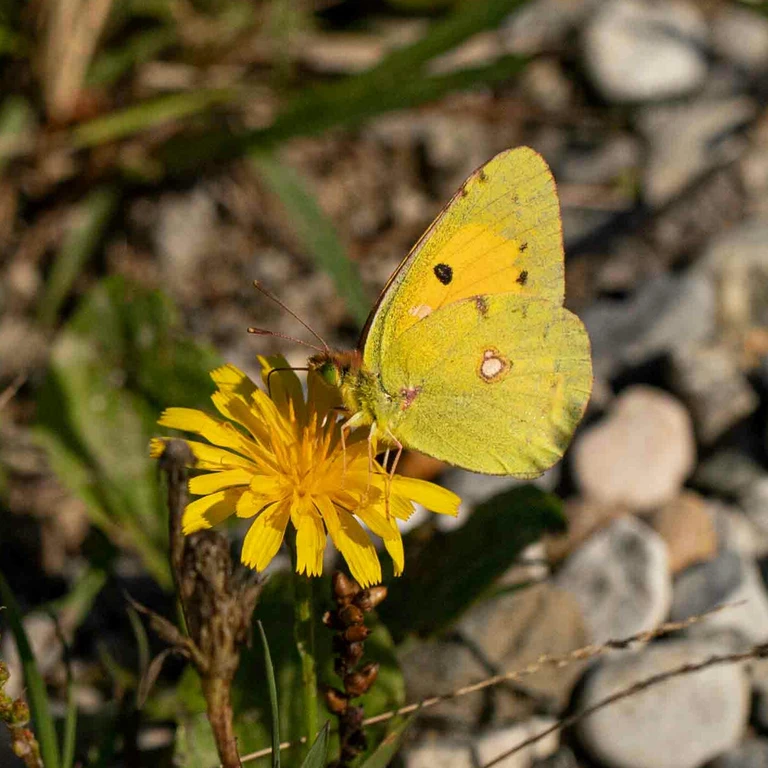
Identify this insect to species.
Colias croceus
